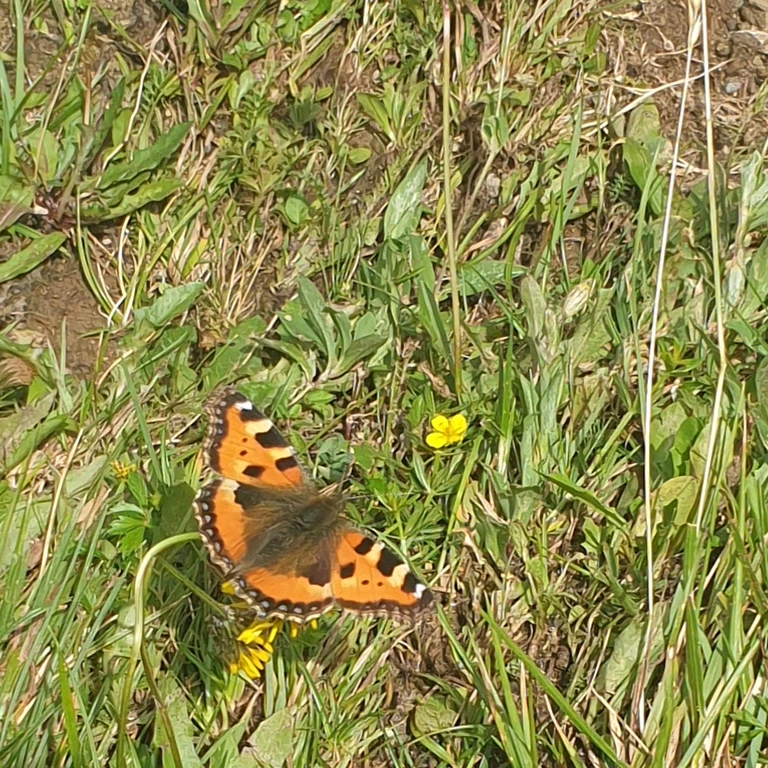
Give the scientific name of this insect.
Aglais urticae
